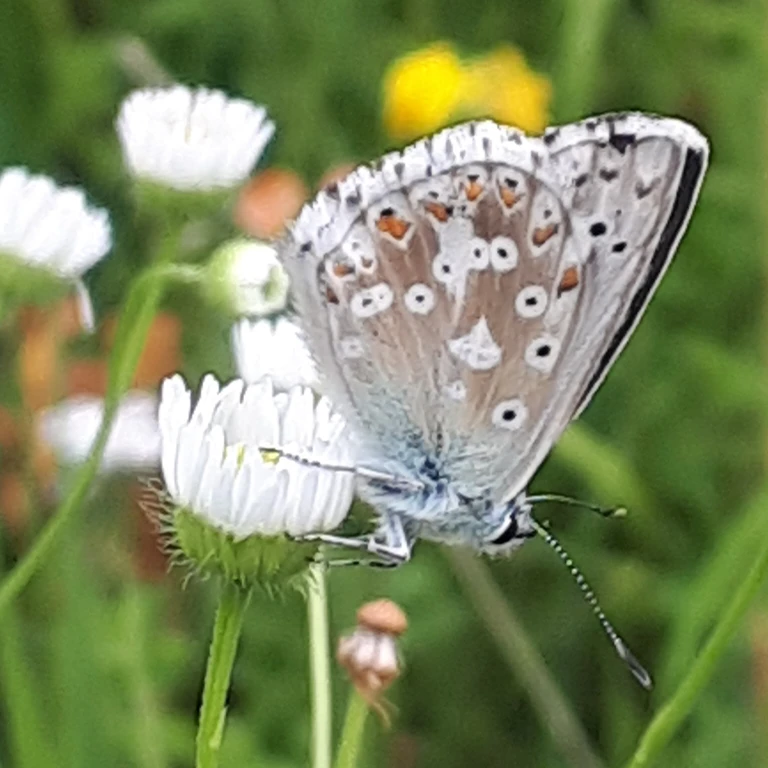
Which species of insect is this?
Lysandra coridon
